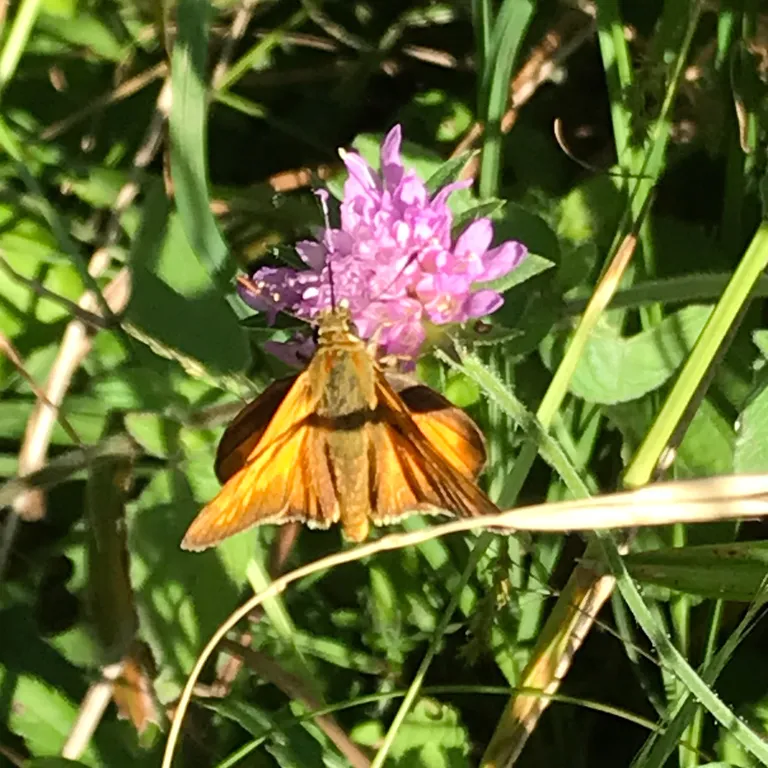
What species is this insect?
Ochlodes sylvanus (also Ochlodes venata)
